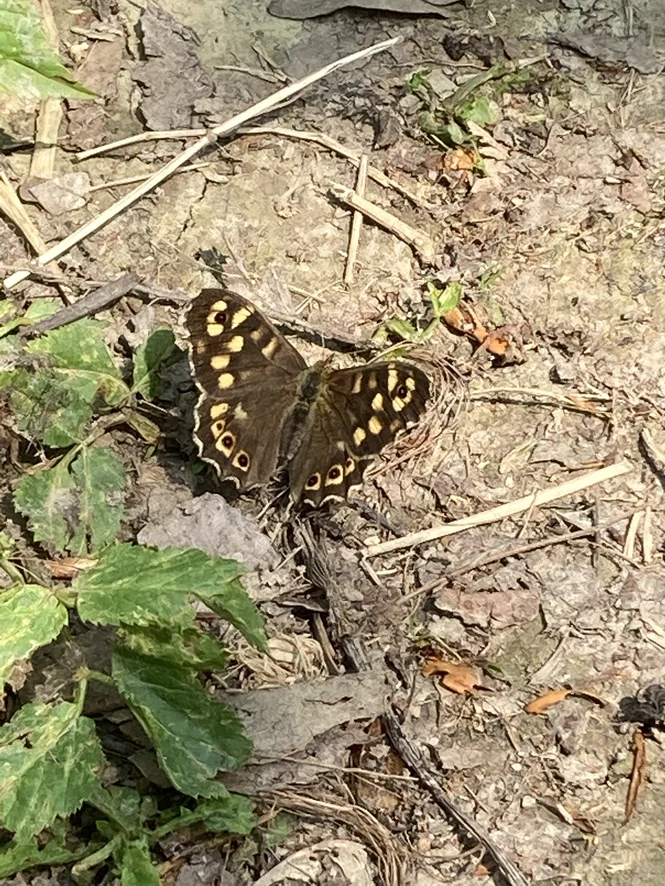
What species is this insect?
Pararge aegeria
